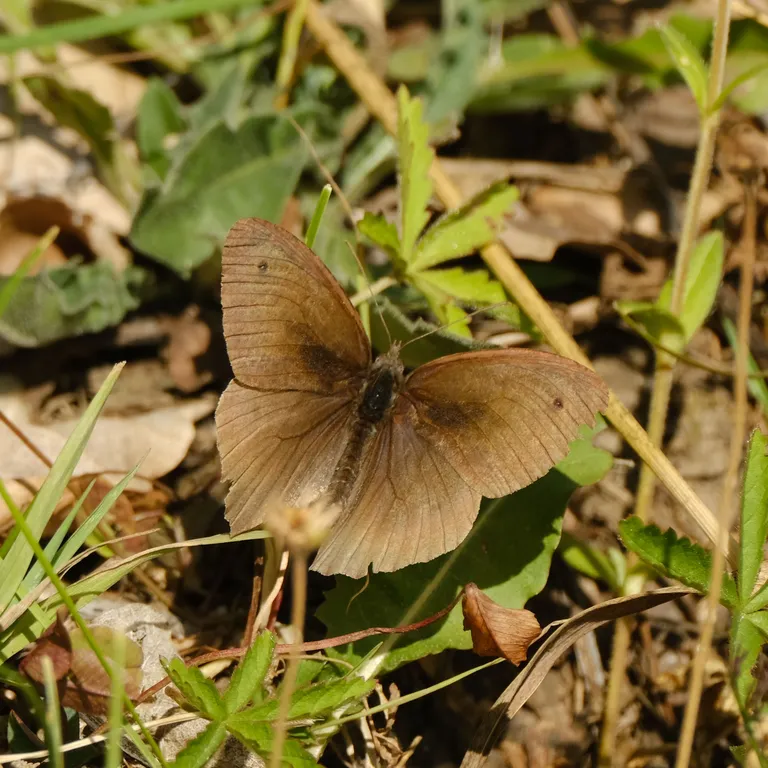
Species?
Maniola jurtina
